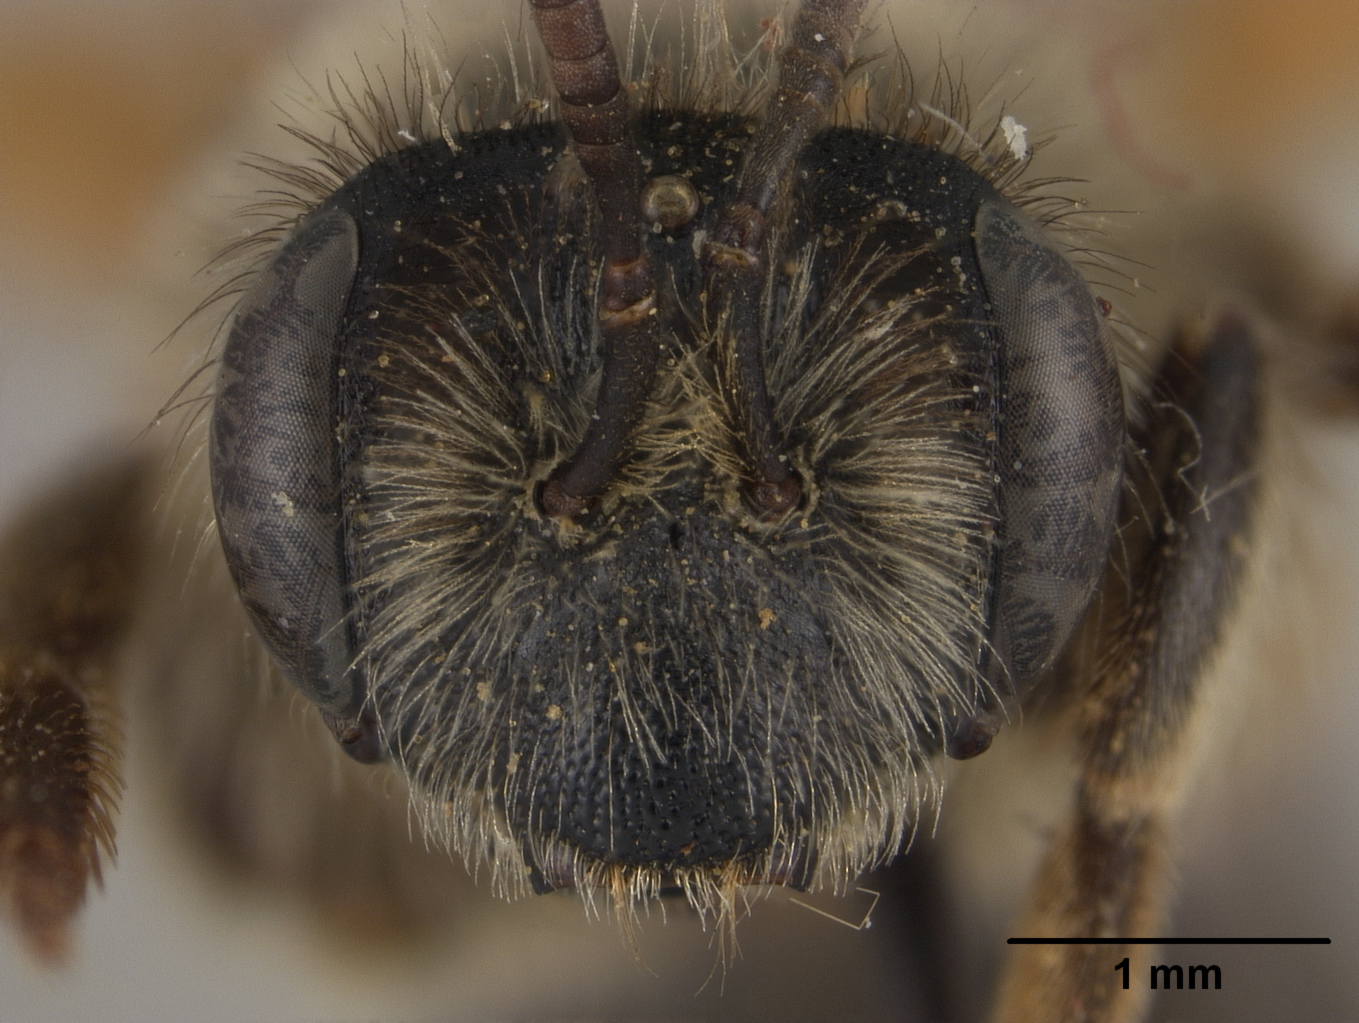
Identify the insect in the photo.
Andrena bentoni
